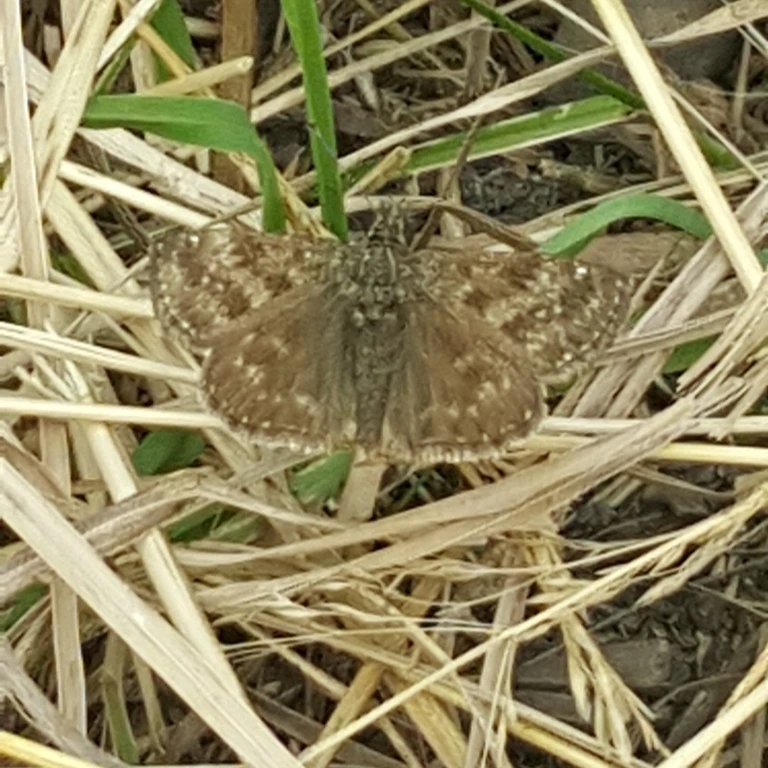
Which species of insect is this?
Erynnis tages
